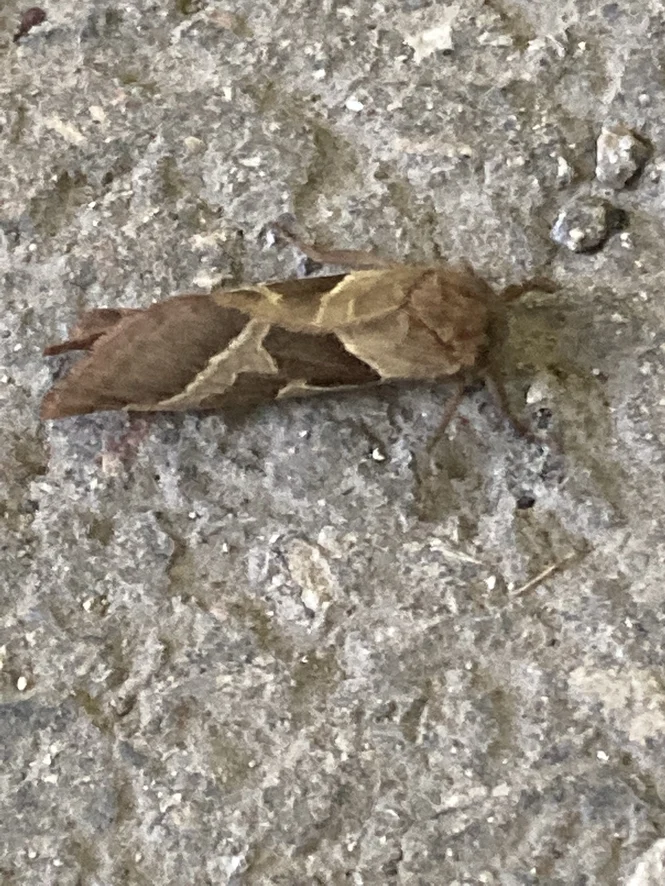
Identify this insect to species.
Triodia sylvina
